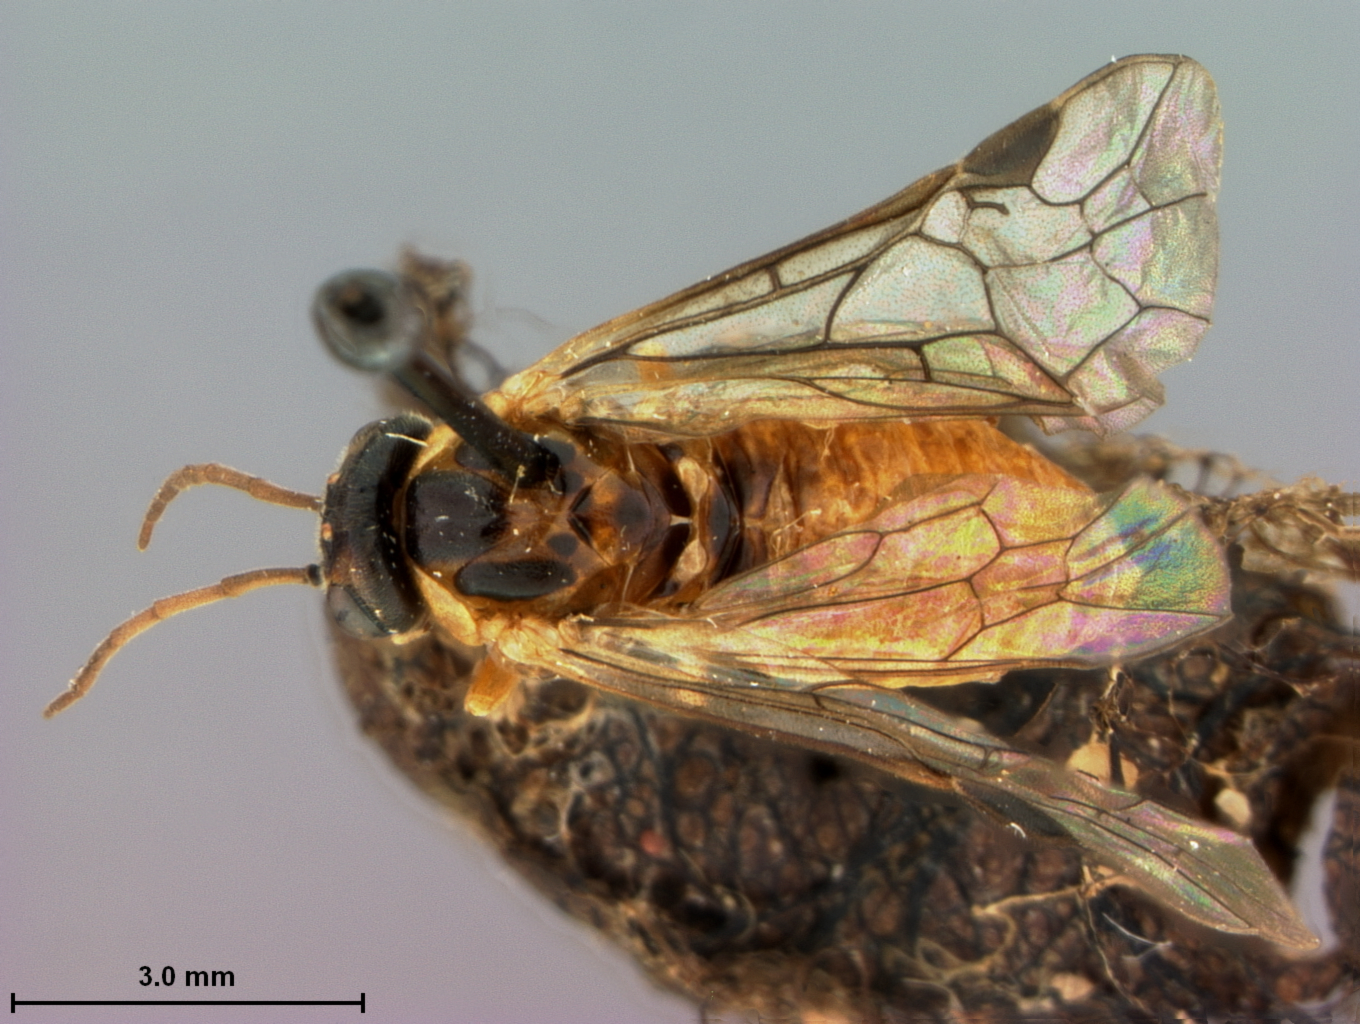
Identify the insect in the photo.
Pteronidea aceris
